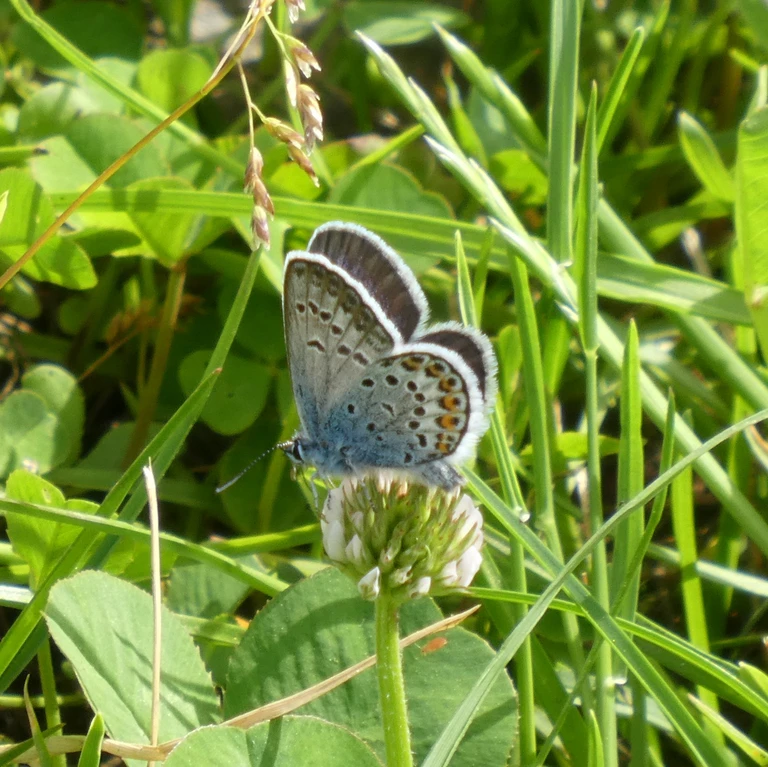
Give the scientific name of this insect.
Plebejus argus
